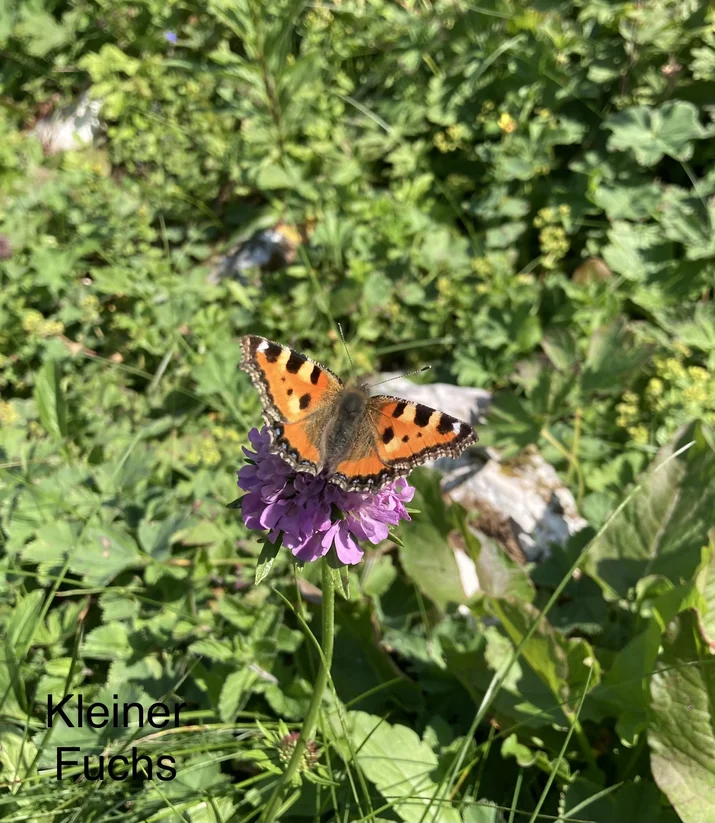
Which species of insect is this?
Aglais urticae
